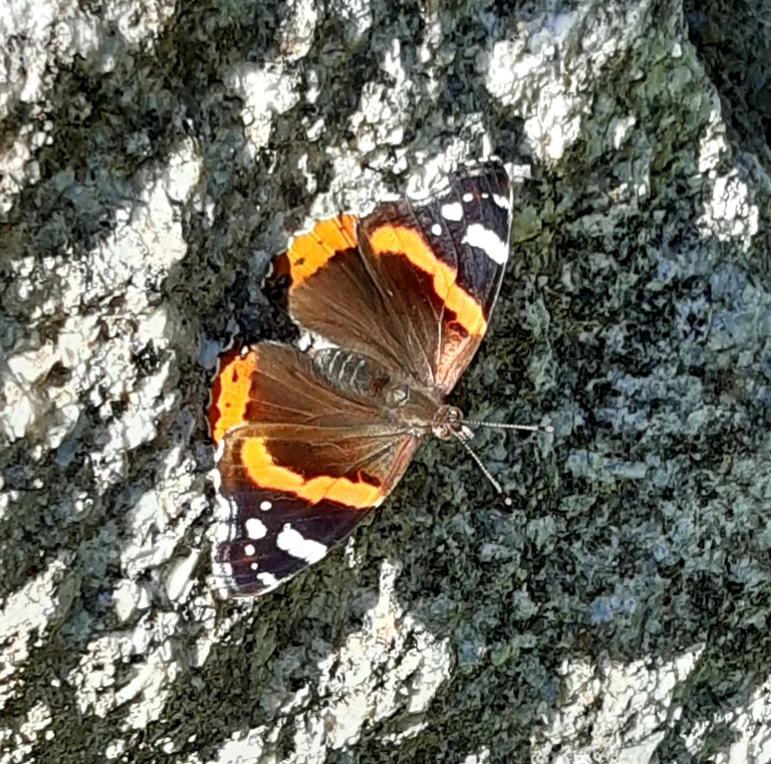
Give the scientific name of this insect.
Vanessa atalanta
